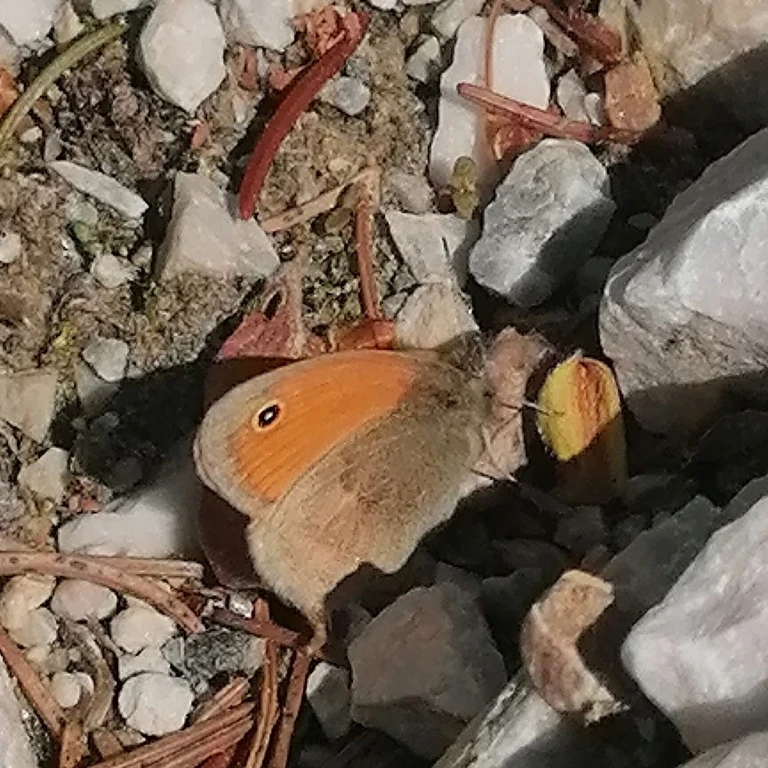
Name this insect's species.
Coenonympha pamphilus
